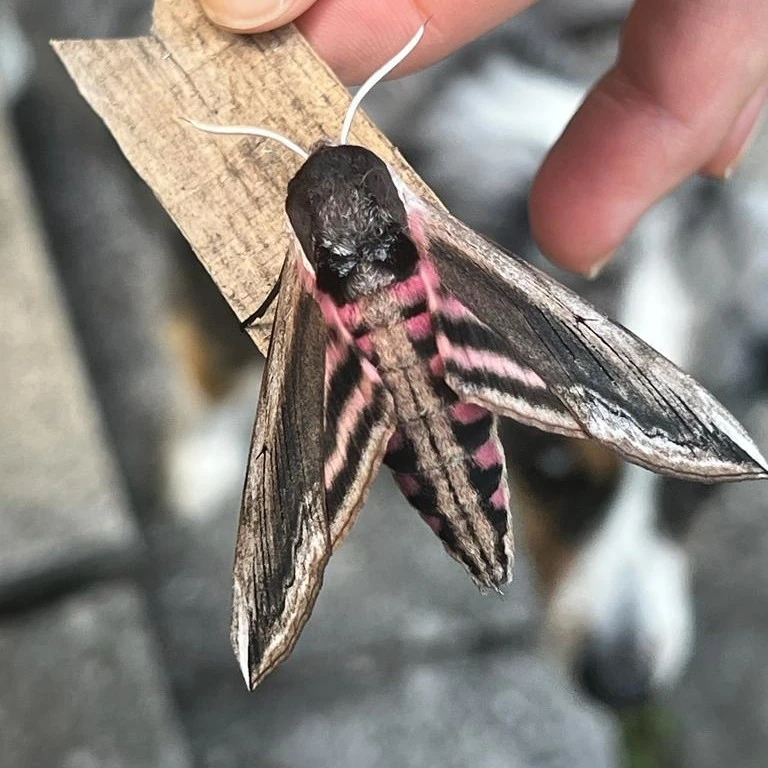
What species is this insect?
Sphinx ligustri
